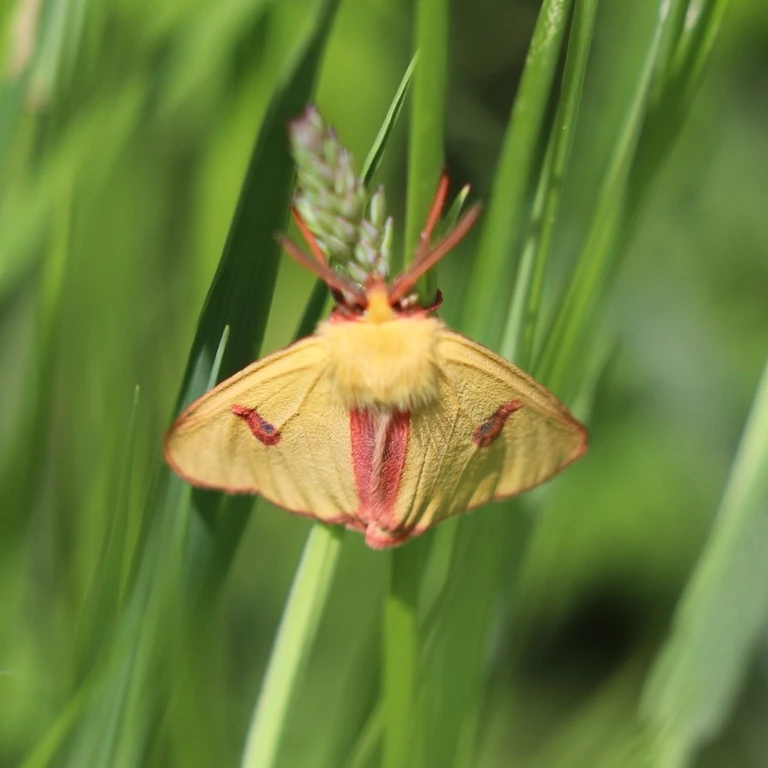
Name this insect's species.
Diacrisia sannio
